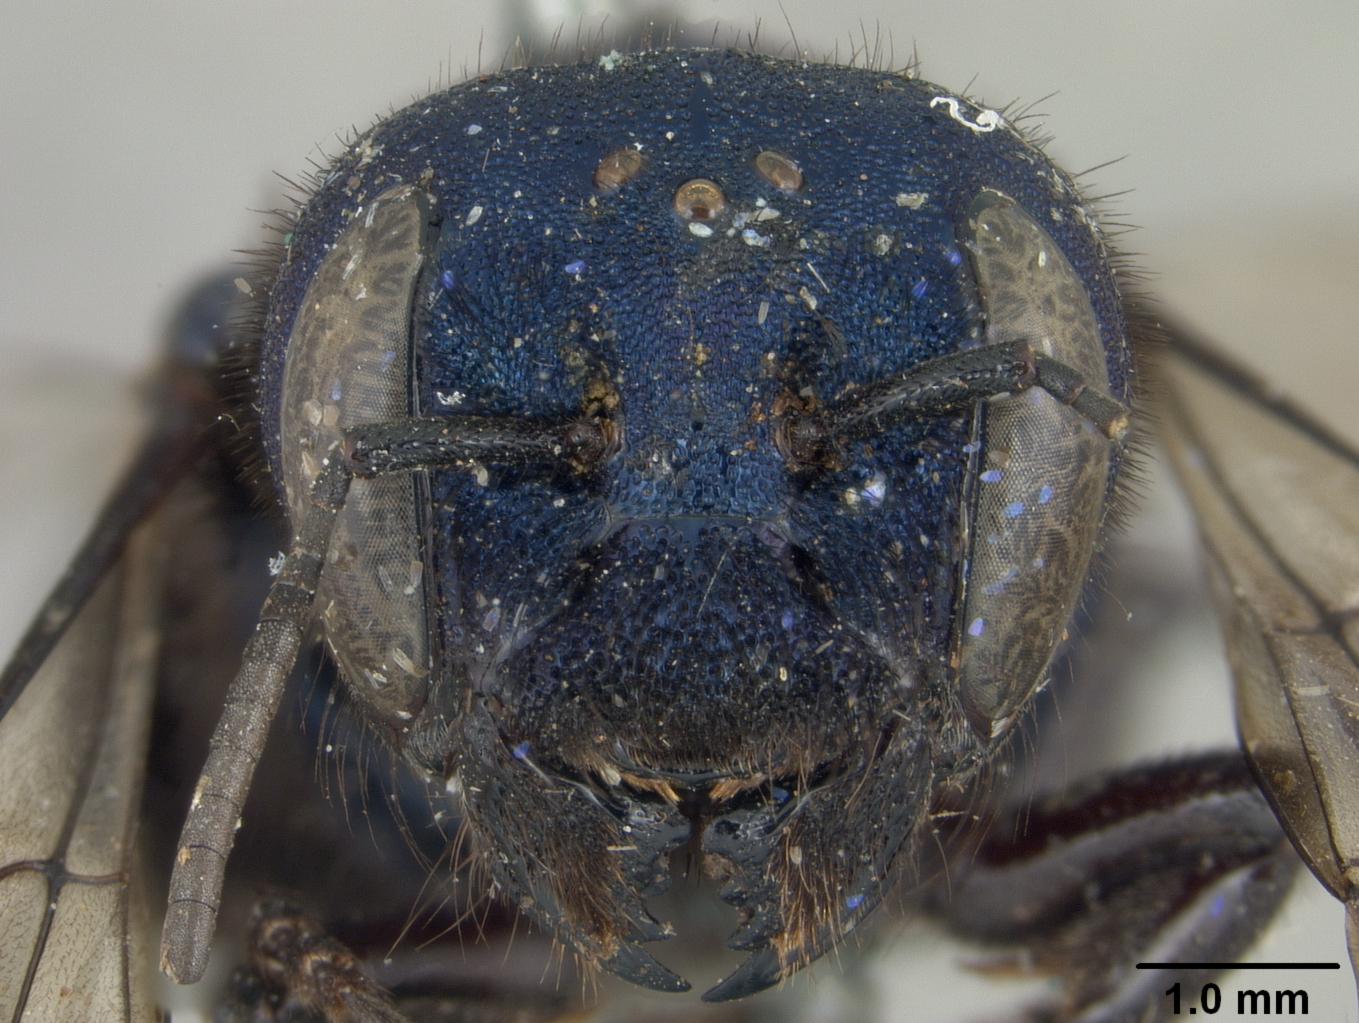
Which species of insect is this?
Osmia cara
